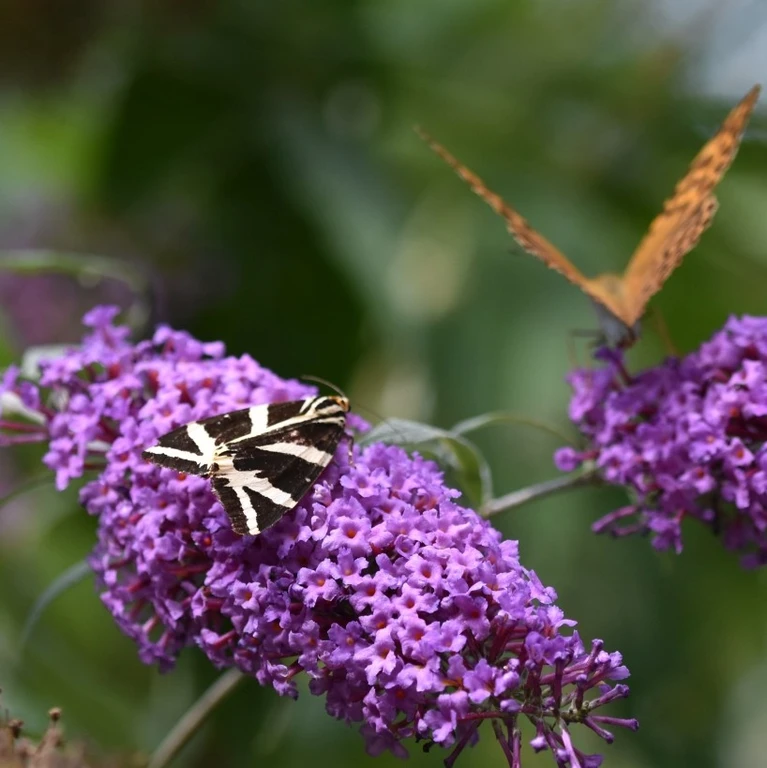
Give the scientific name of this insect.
Euplagia quadripunctaria
